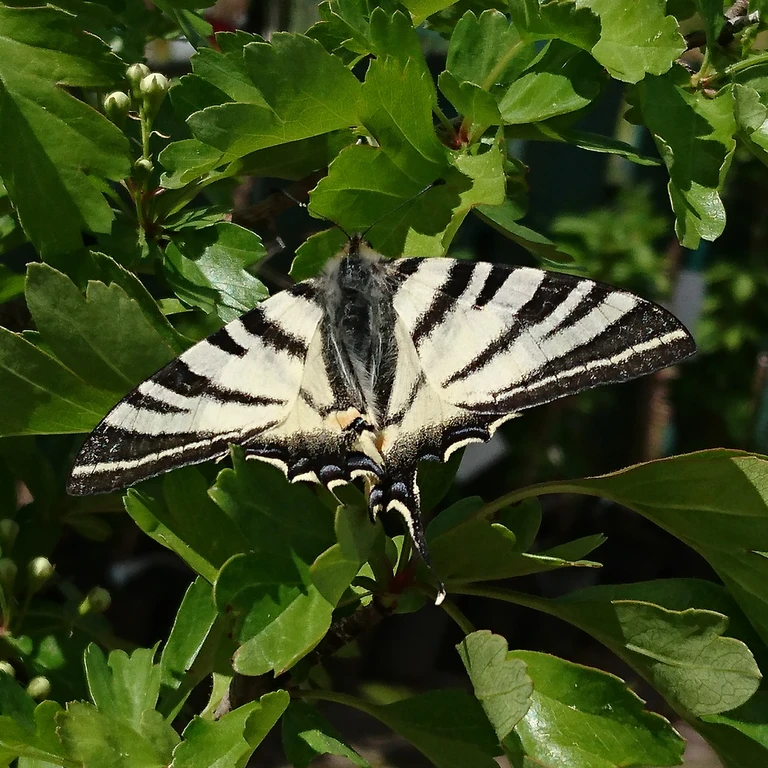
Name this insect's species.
Iphiclides podalirius
